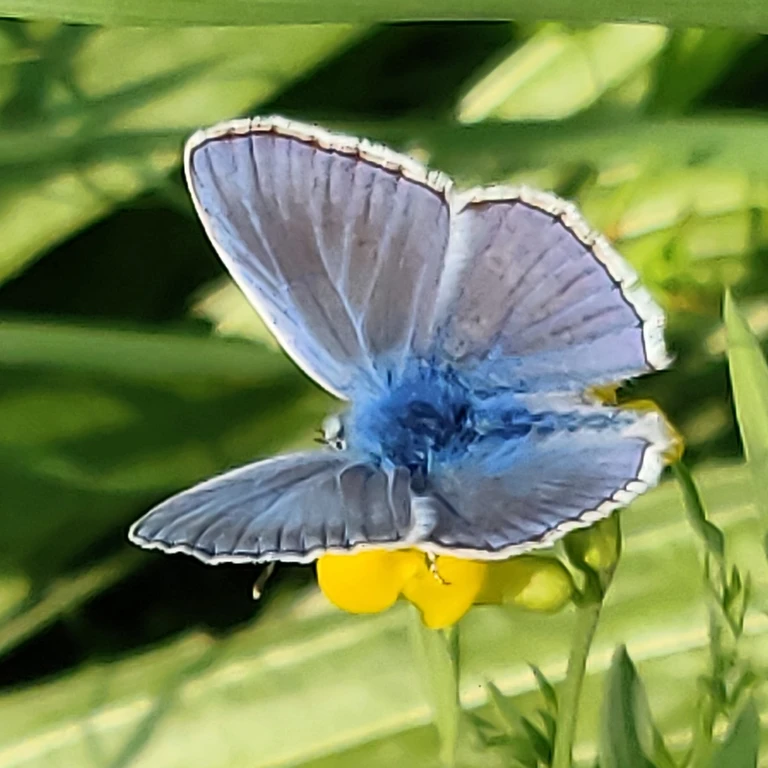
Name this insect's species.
Polyommatus icarus
